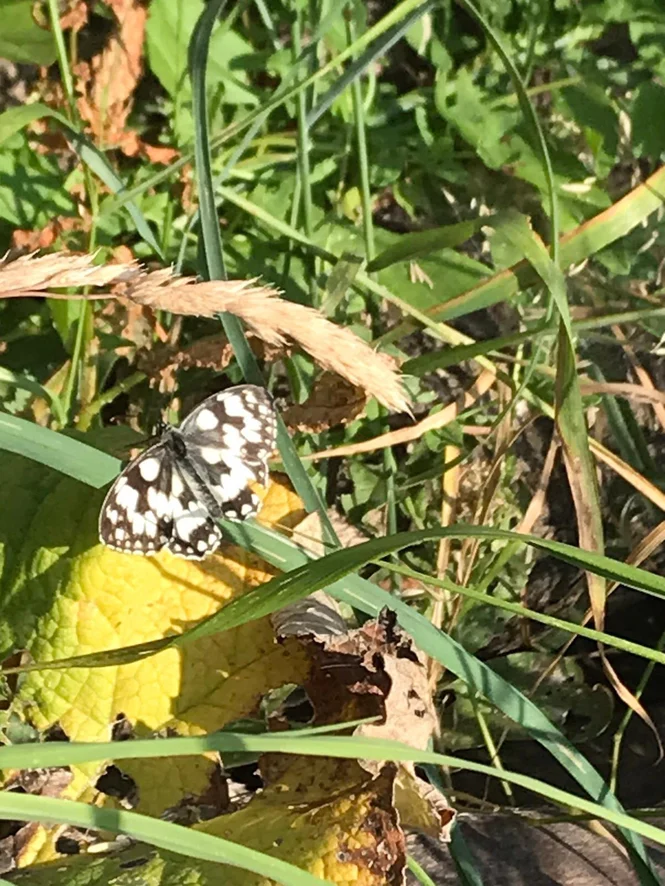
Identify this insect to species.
Melanargia galathea
